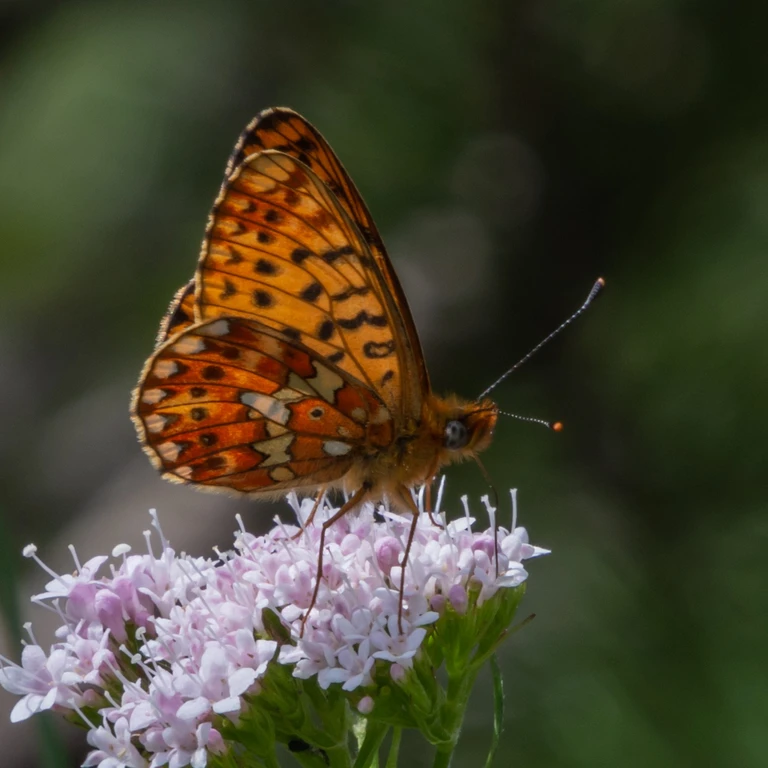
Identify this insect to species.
Boloria euphrosyne (also Clossiana euphrosyne)
